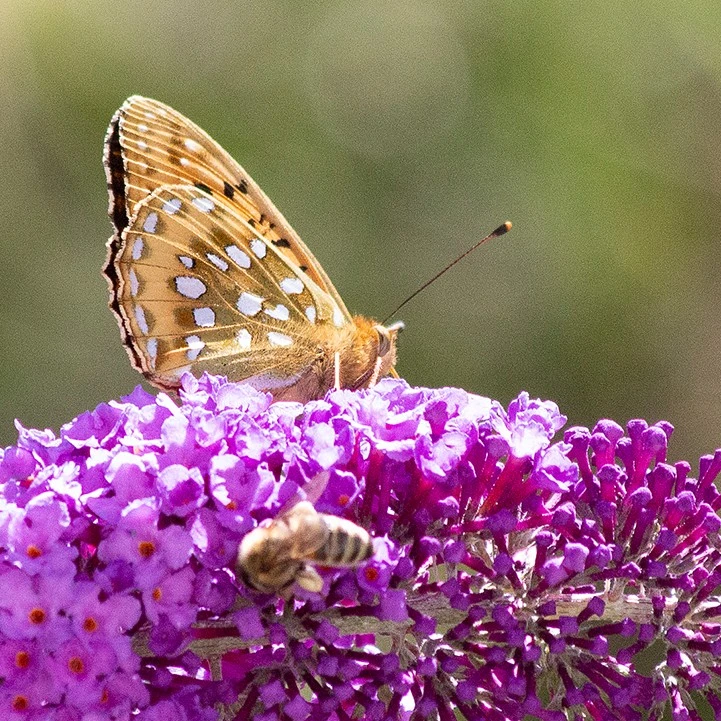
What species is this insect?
Speyeria aglaja
